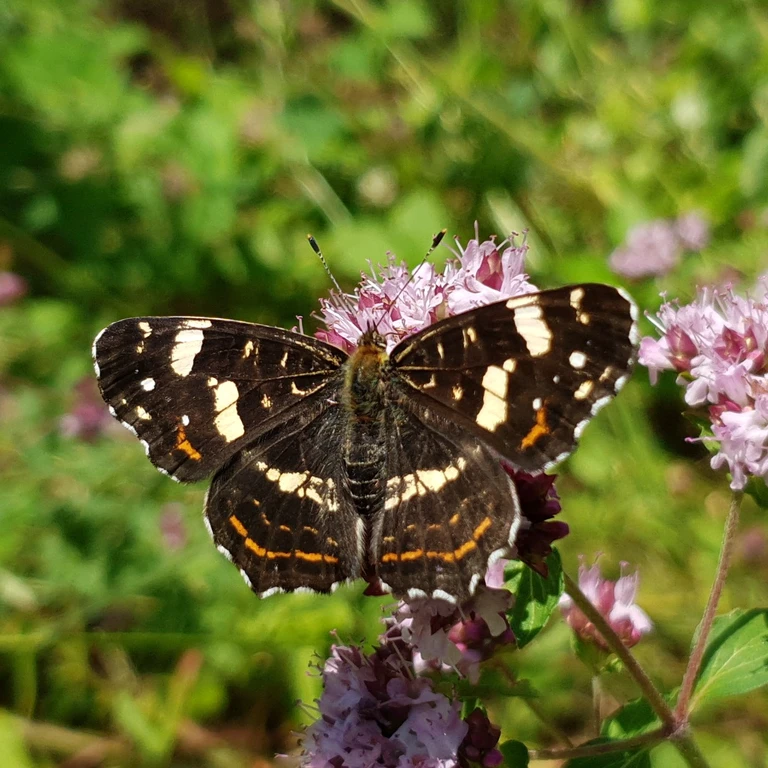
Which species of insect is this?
Araschnia levana
